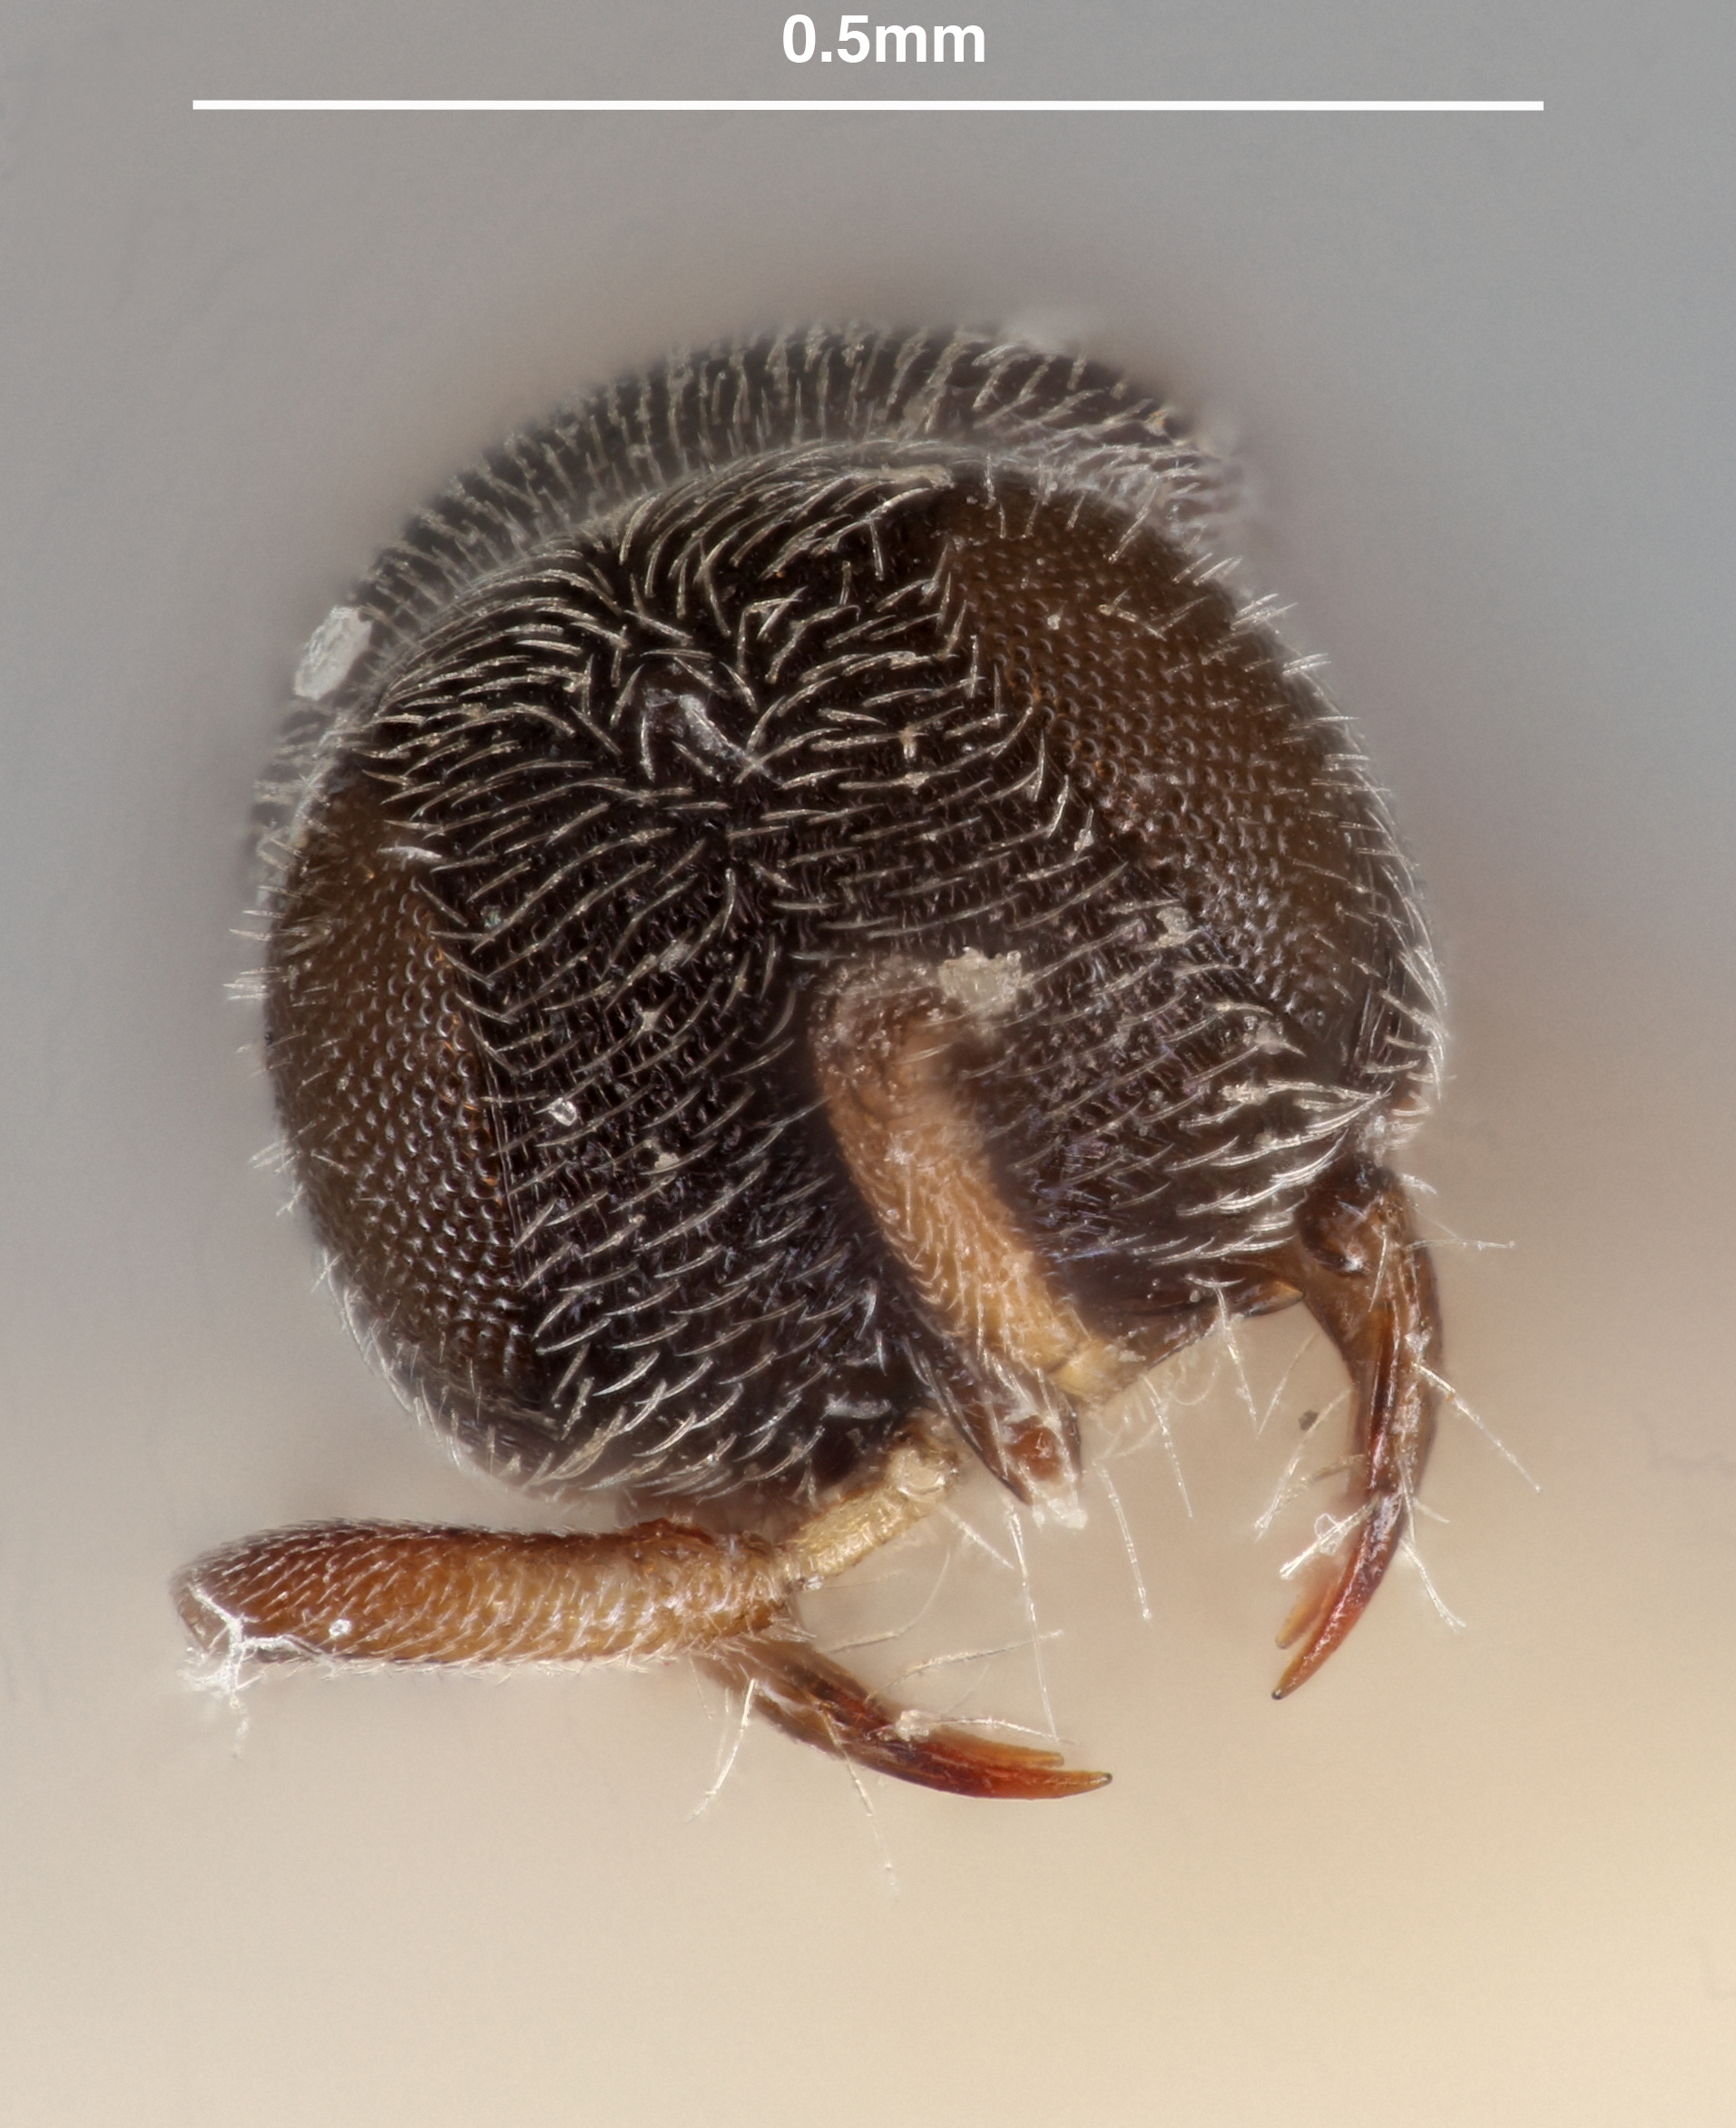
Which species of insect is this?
Anteromorpha deccanensis
